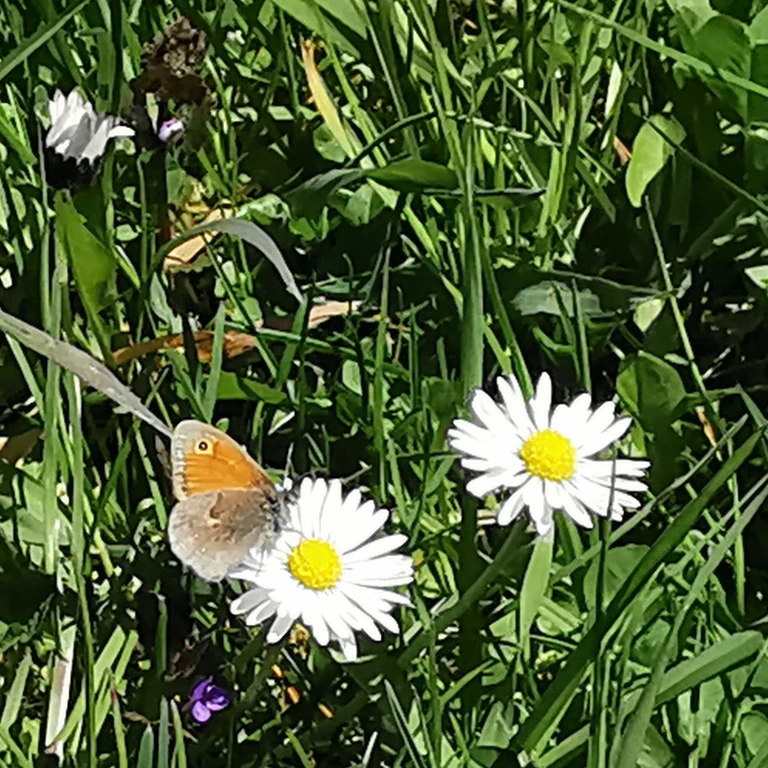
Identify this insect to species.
Coenonympha pamphilus
